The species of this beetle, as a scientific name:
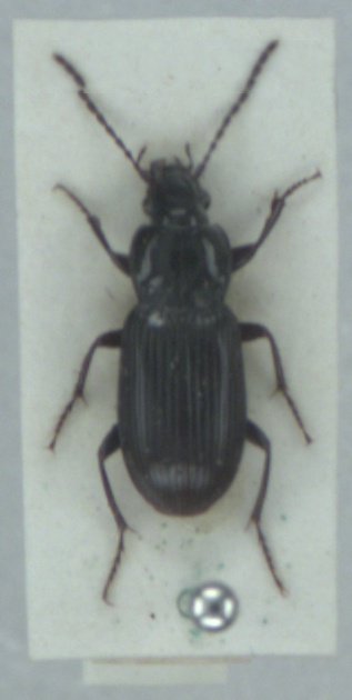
Pterostichus gracilis
